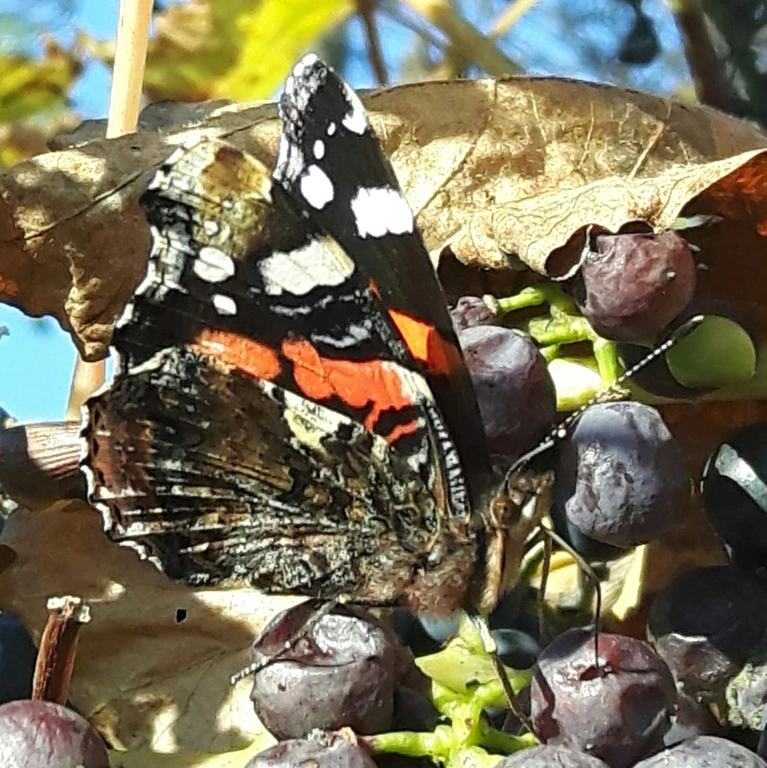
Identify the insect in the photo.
Vanessa atalanta
